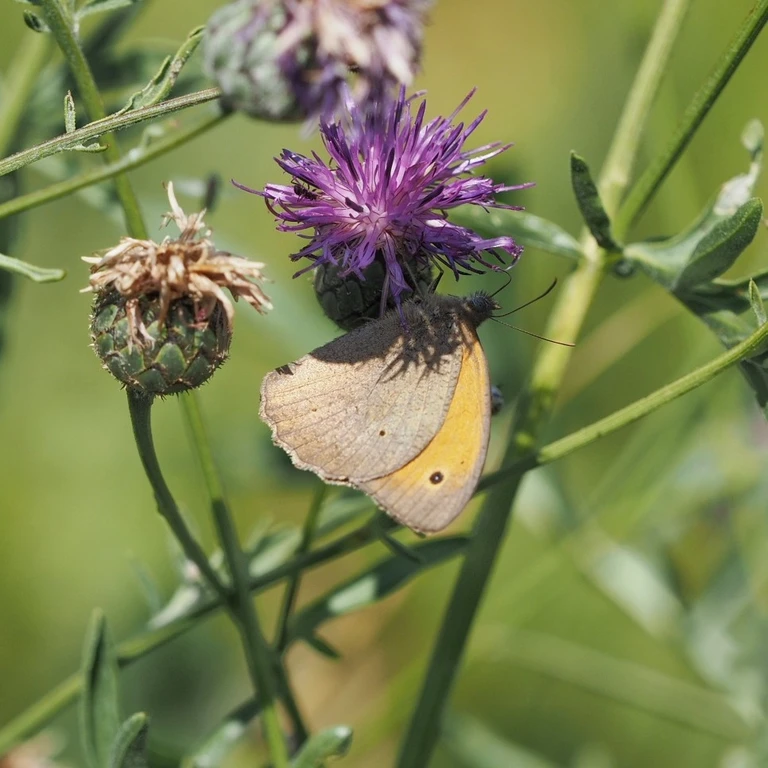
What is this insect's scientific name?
Maniola jurtina
